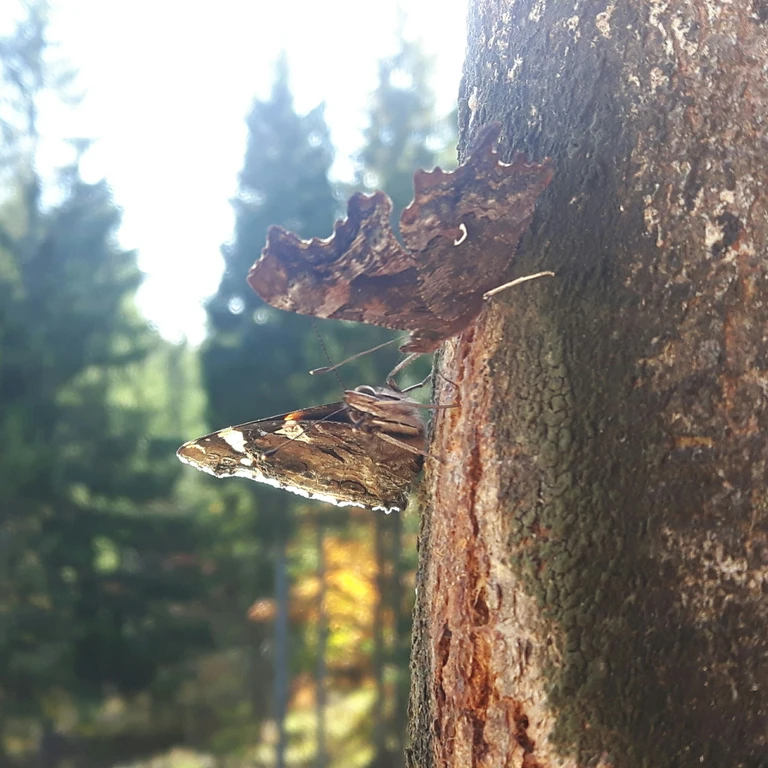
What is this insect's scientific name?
Vanessa atalanta
